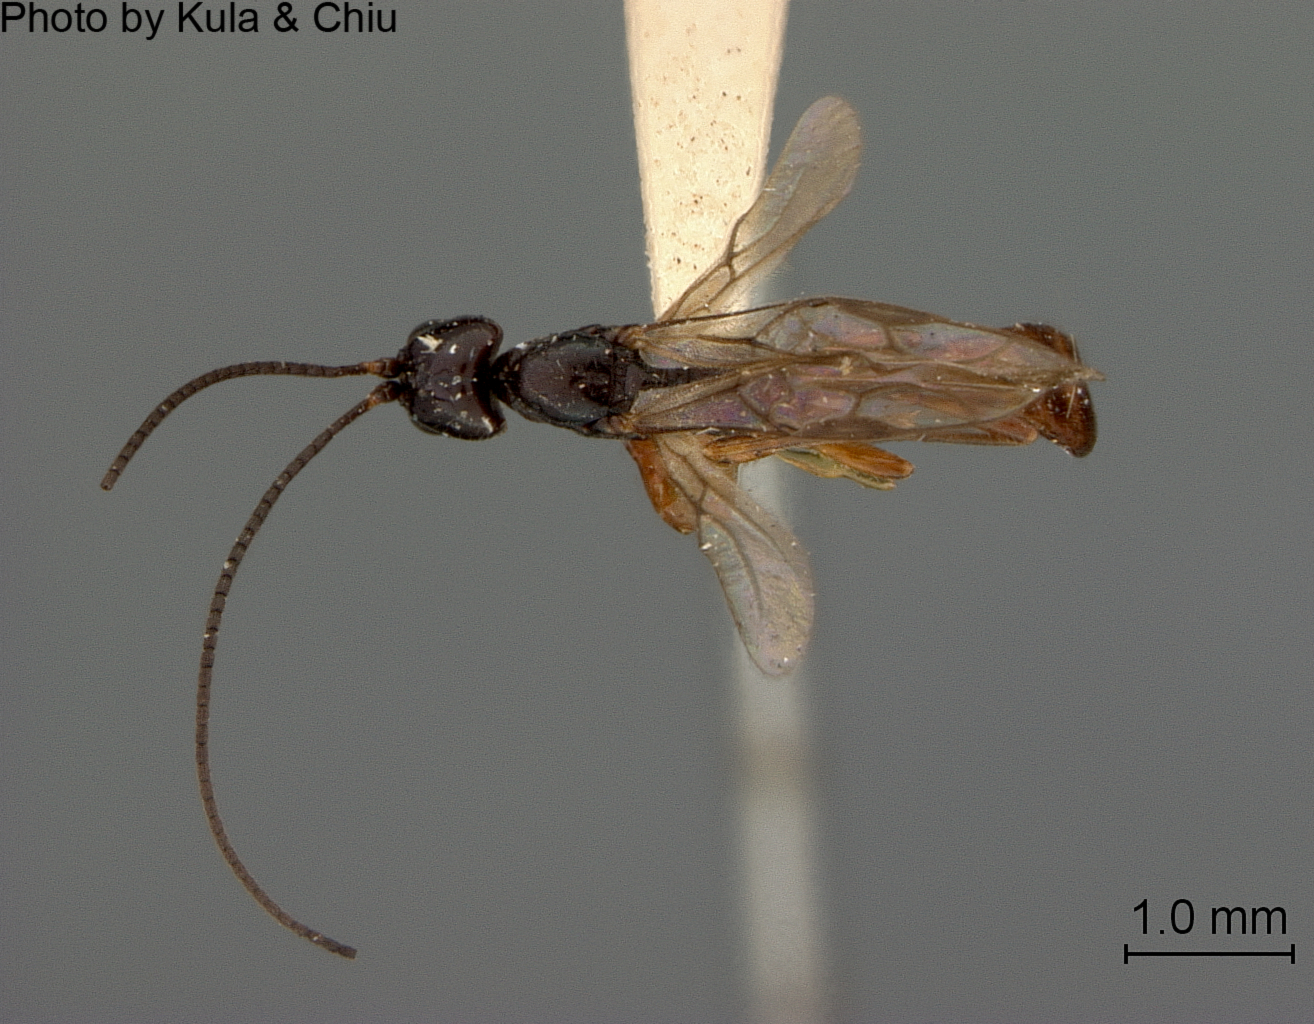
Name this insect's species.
Coelinius longulus
